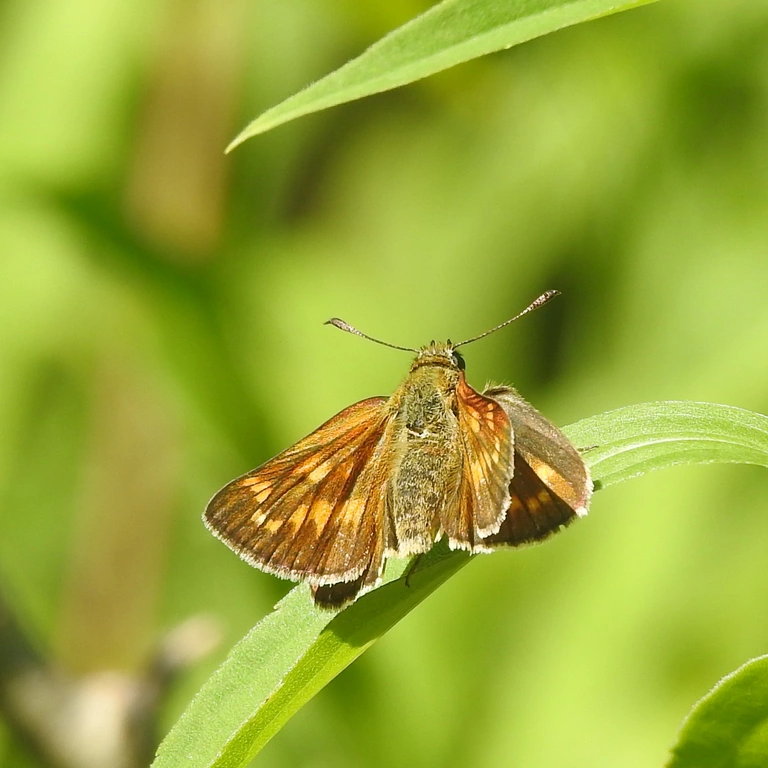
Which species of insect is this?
Ochlodes sylvanus (also Ochlodes venata)
